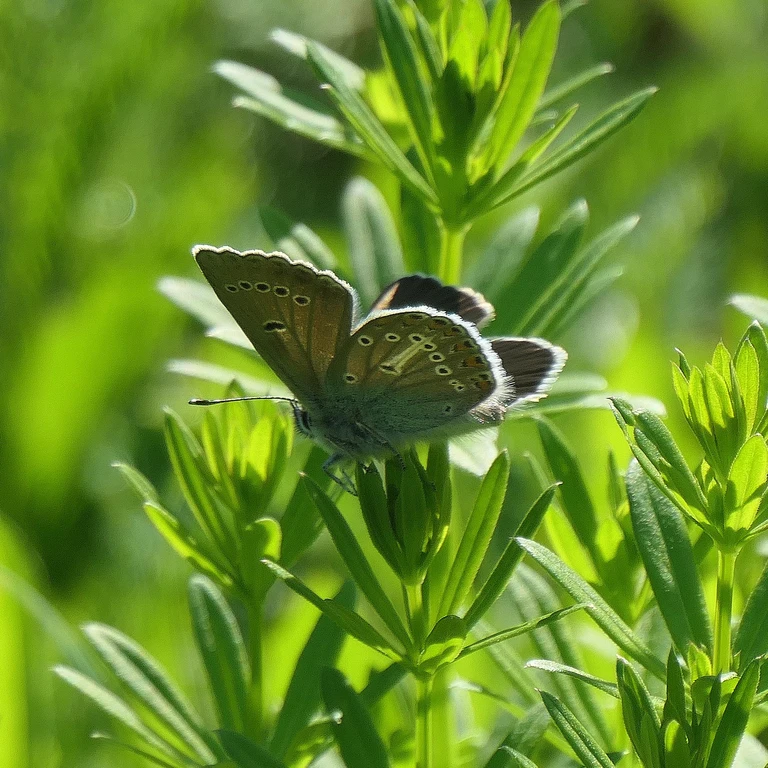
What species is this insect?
Eumedonia eumedon
